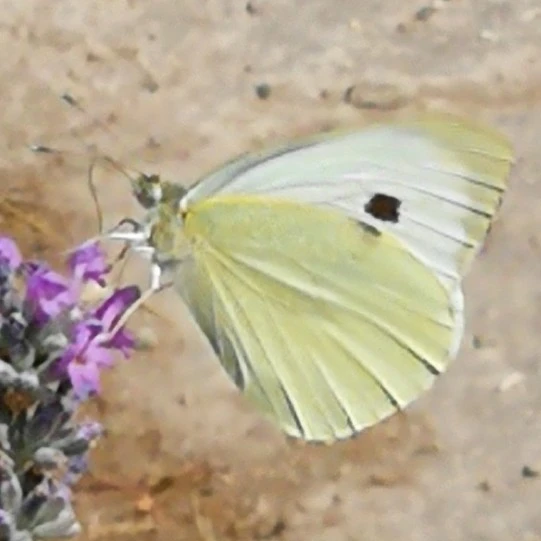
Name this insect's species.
Pieris brassicae
